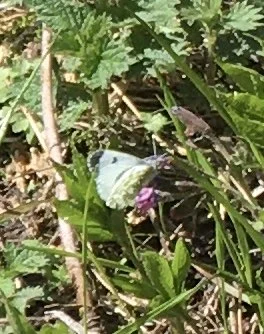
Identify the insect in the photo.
Anthocharis cardamines
